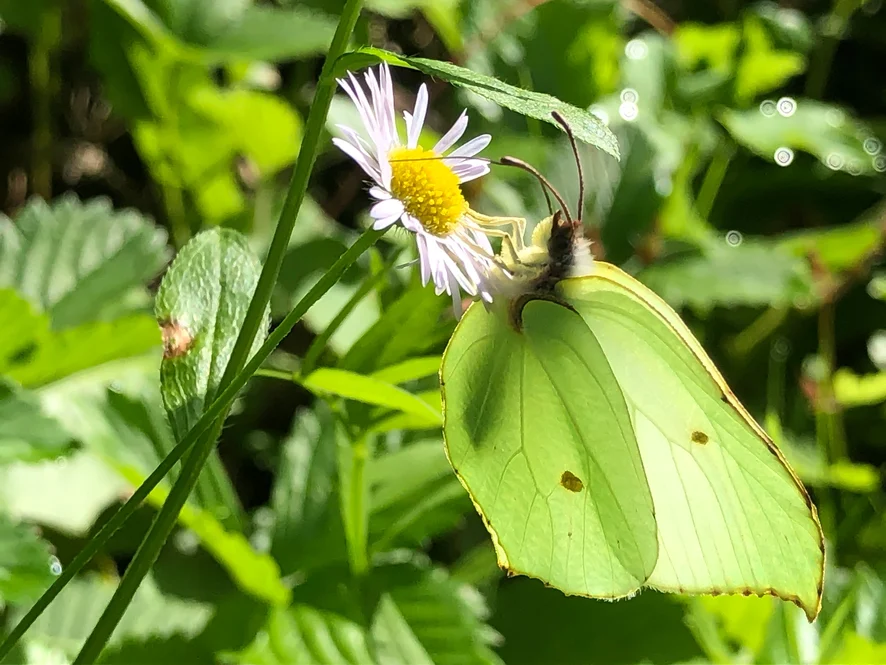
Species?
Gonepteryx rhamni
